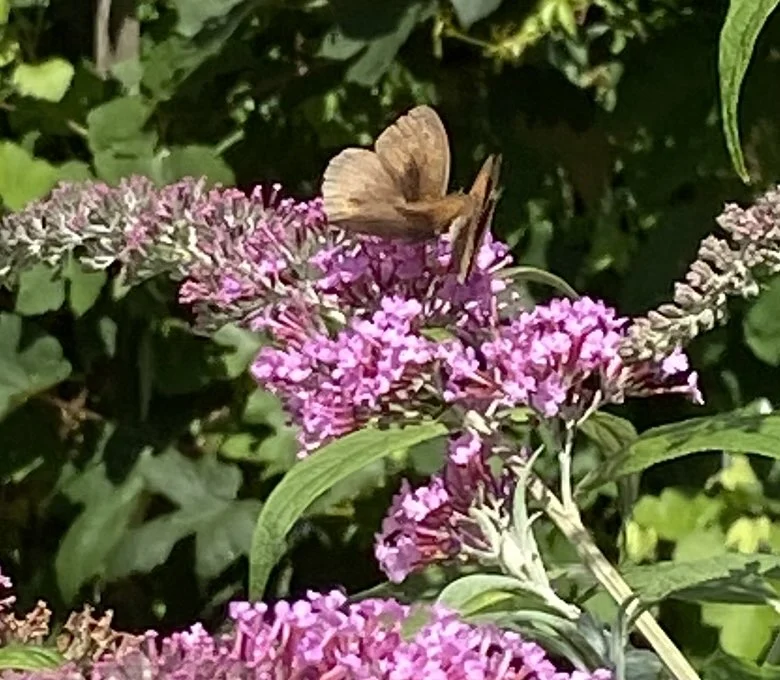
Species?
Maniola jurtina
